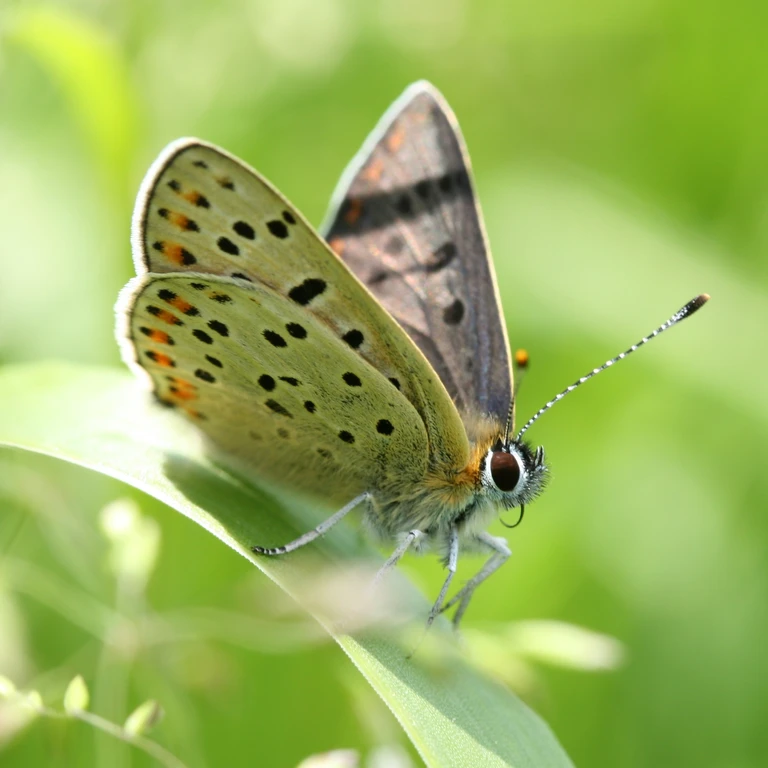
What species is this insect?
Lycaena tityrus (also Loweia tityrus)
